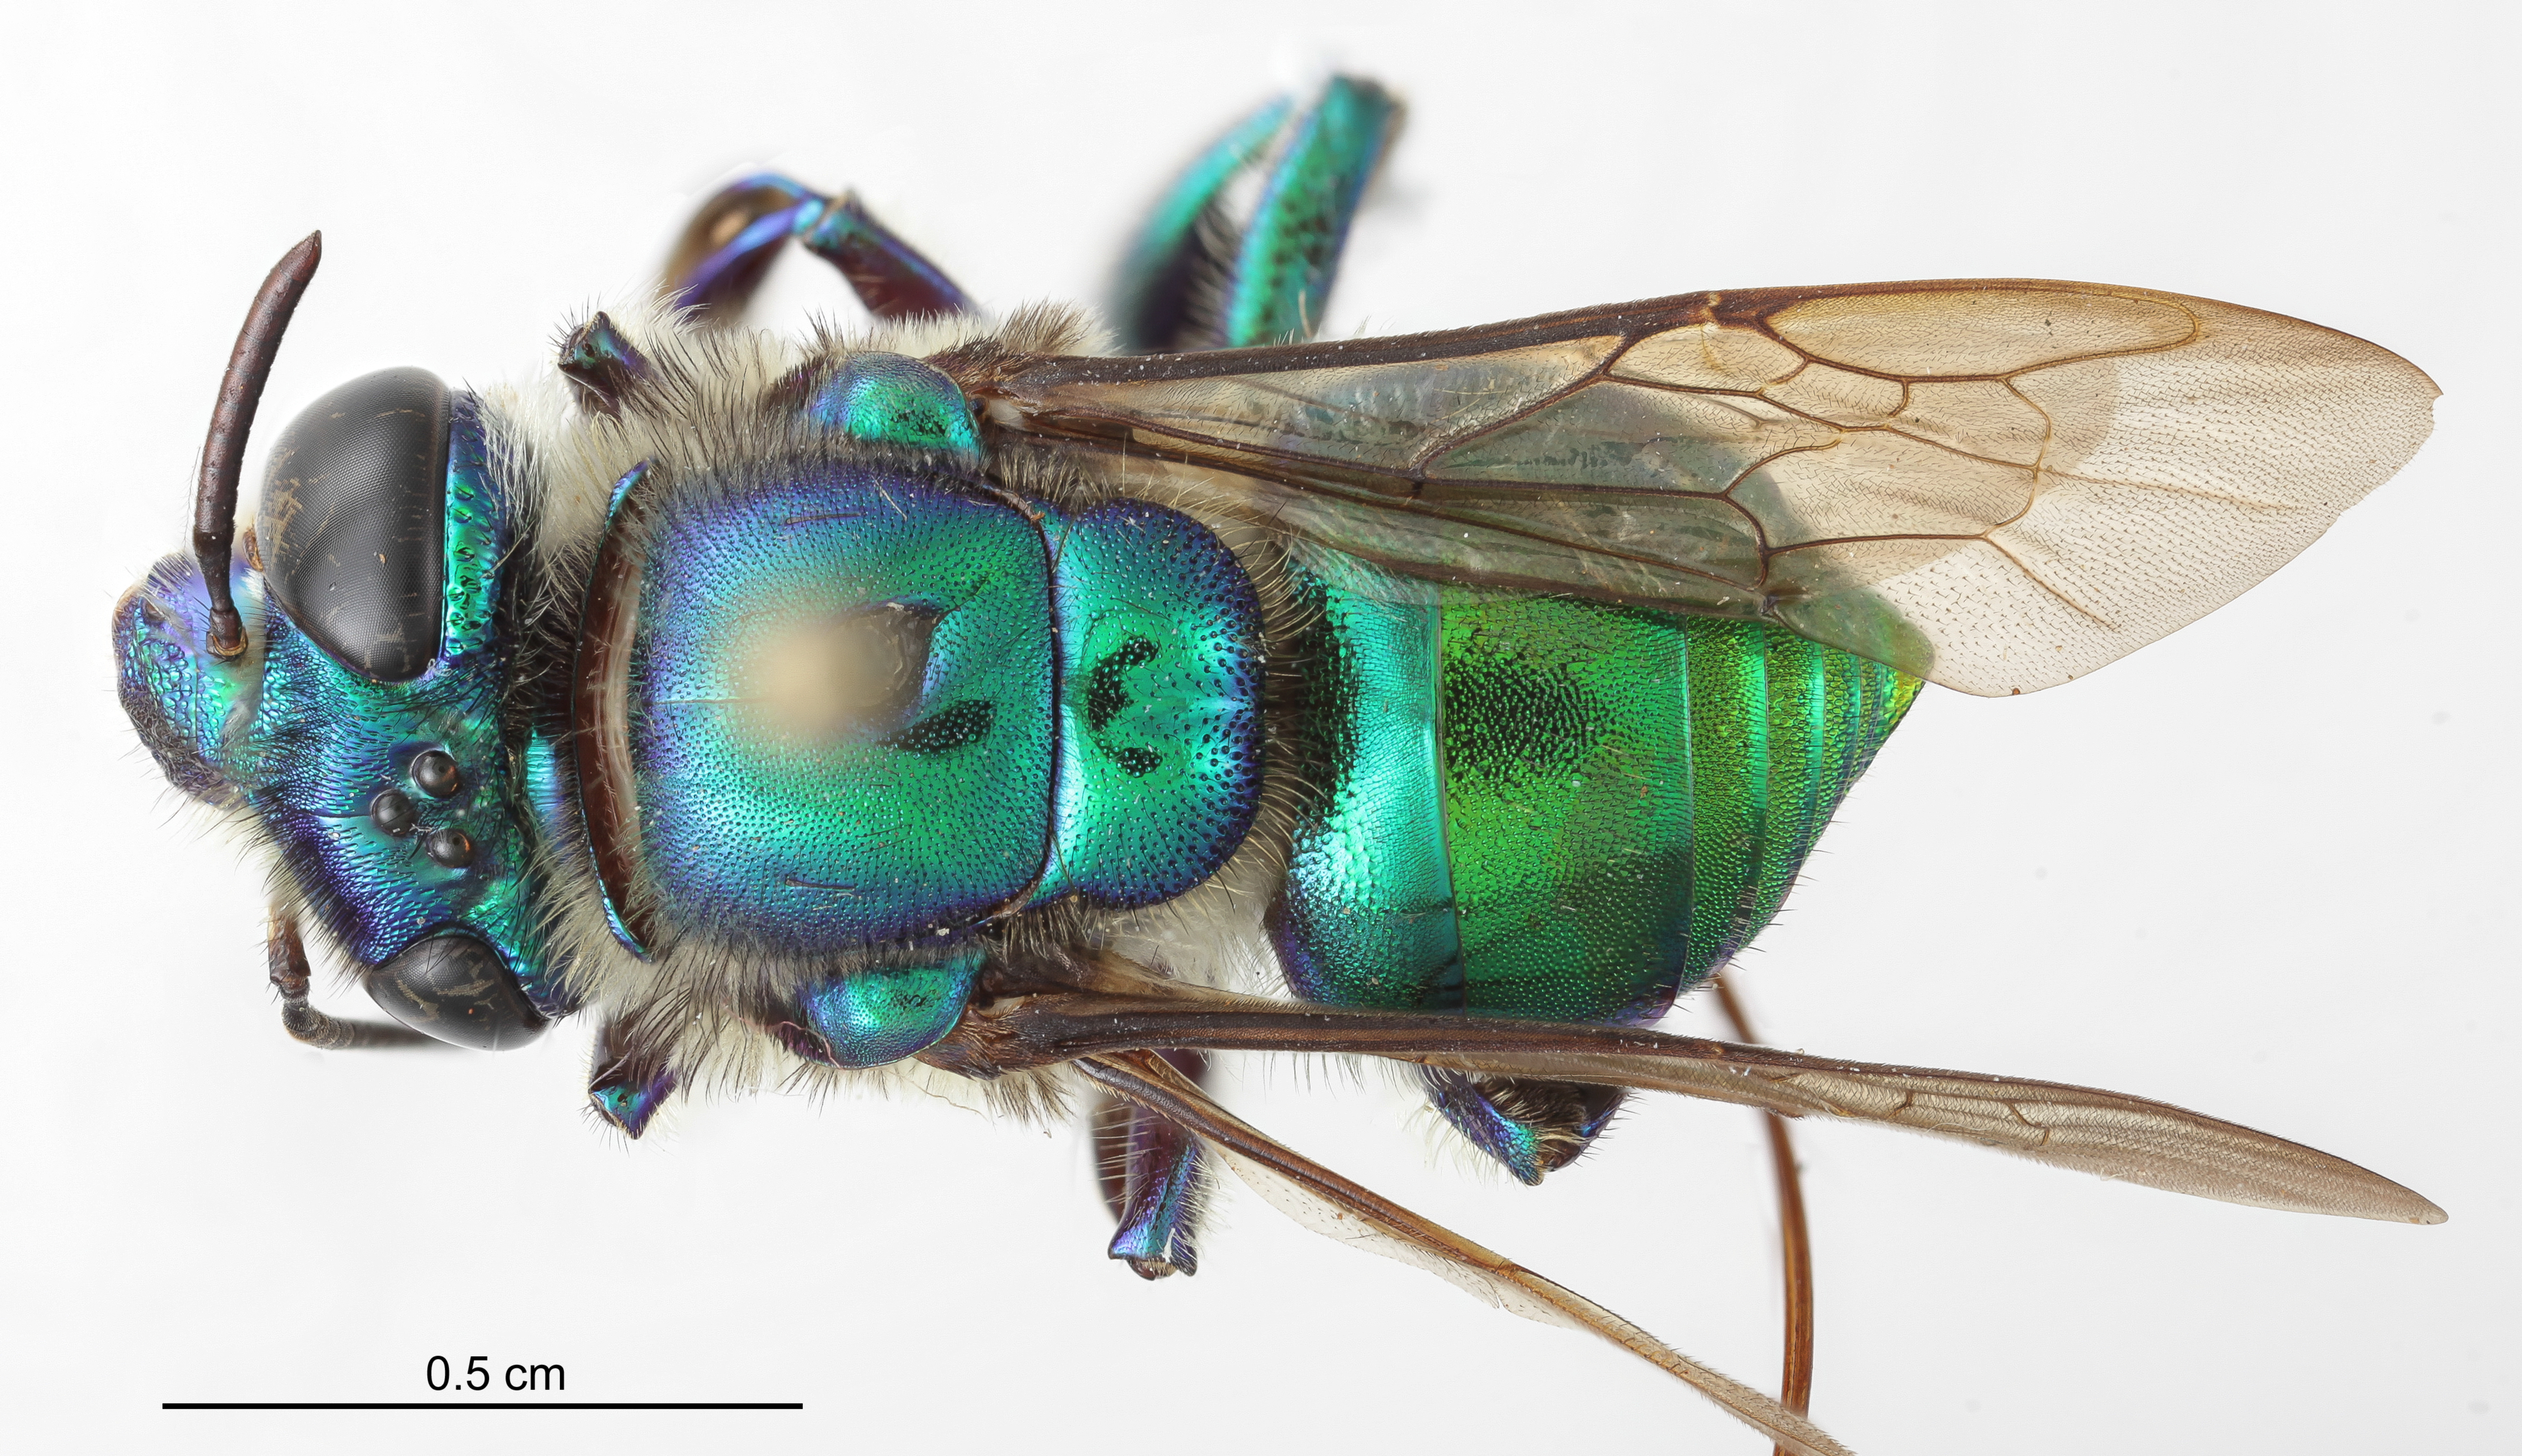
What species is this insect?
Euglossa chalybeata
